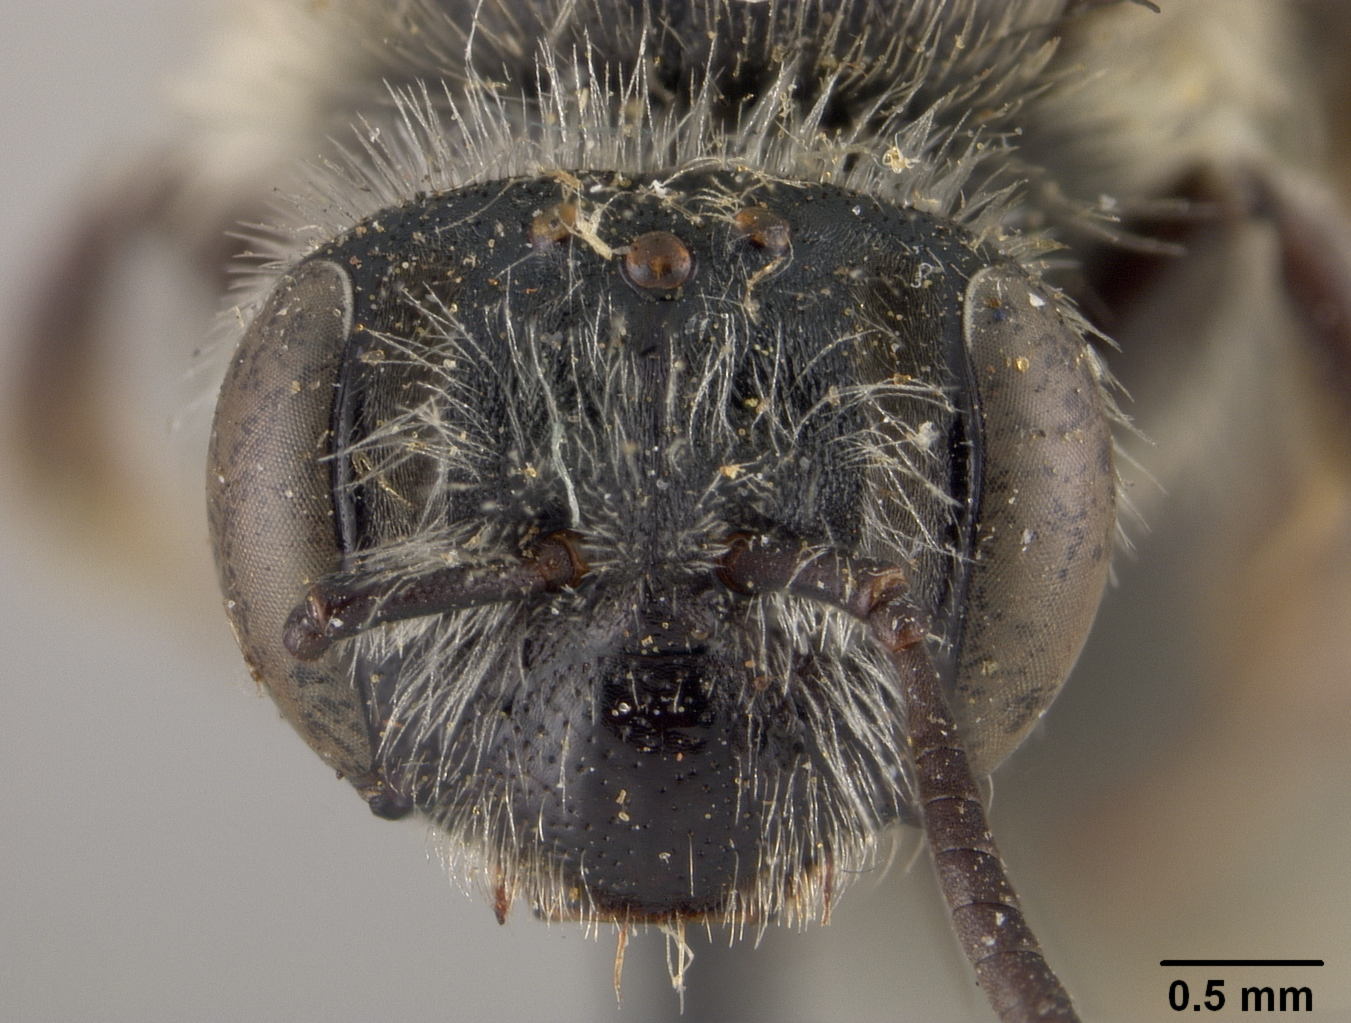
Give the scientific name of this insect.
Andrena antonitonis
